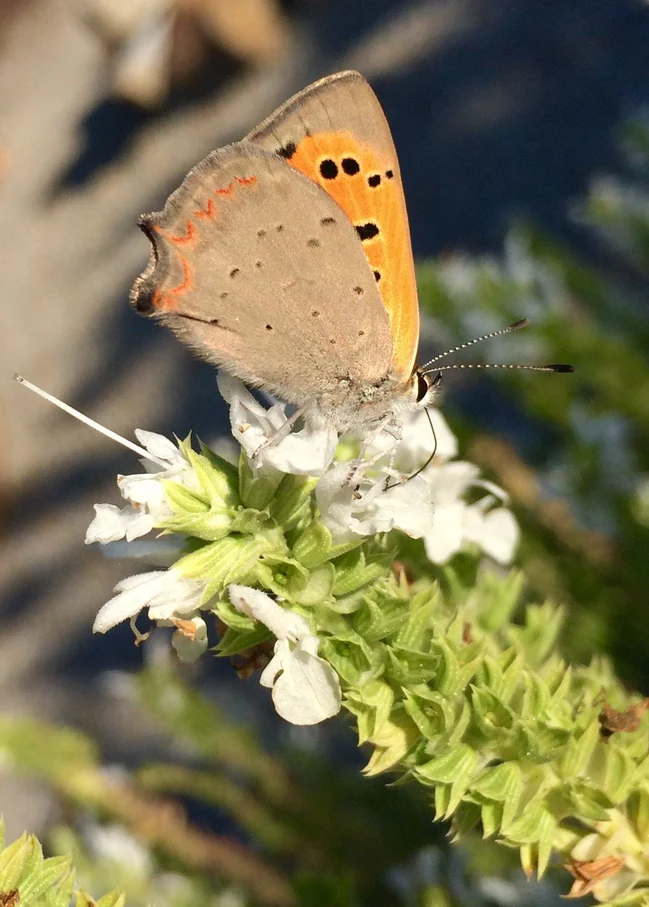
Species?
Lycaena phlaeas
